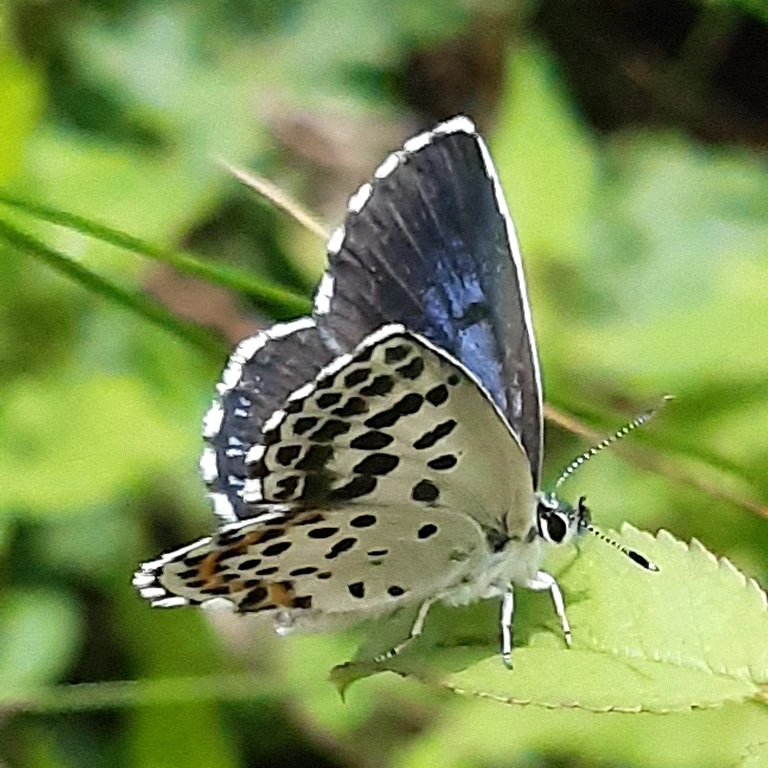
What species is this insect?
Scolitantides orion
